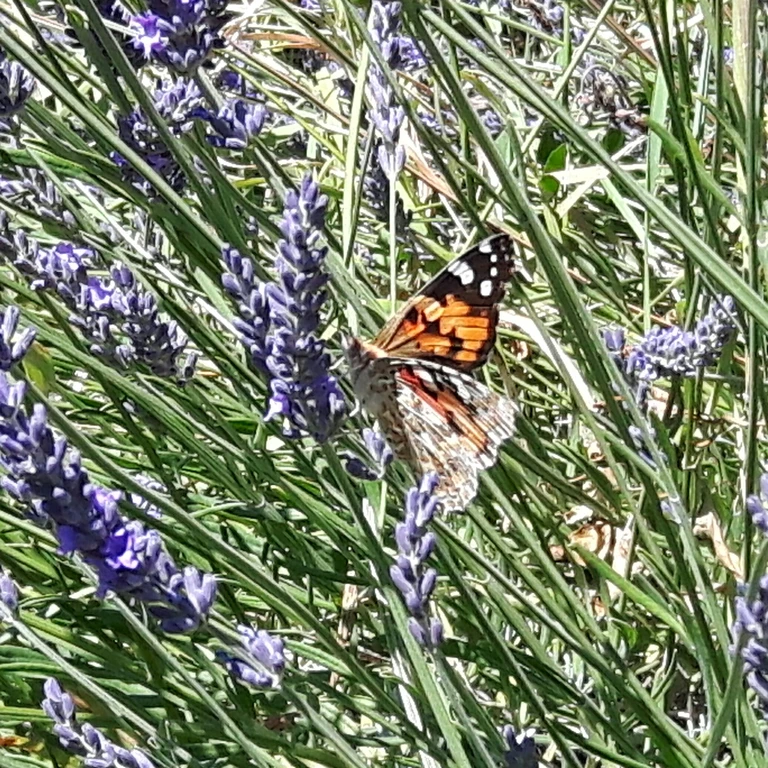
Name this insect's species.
Vanessa cardui
